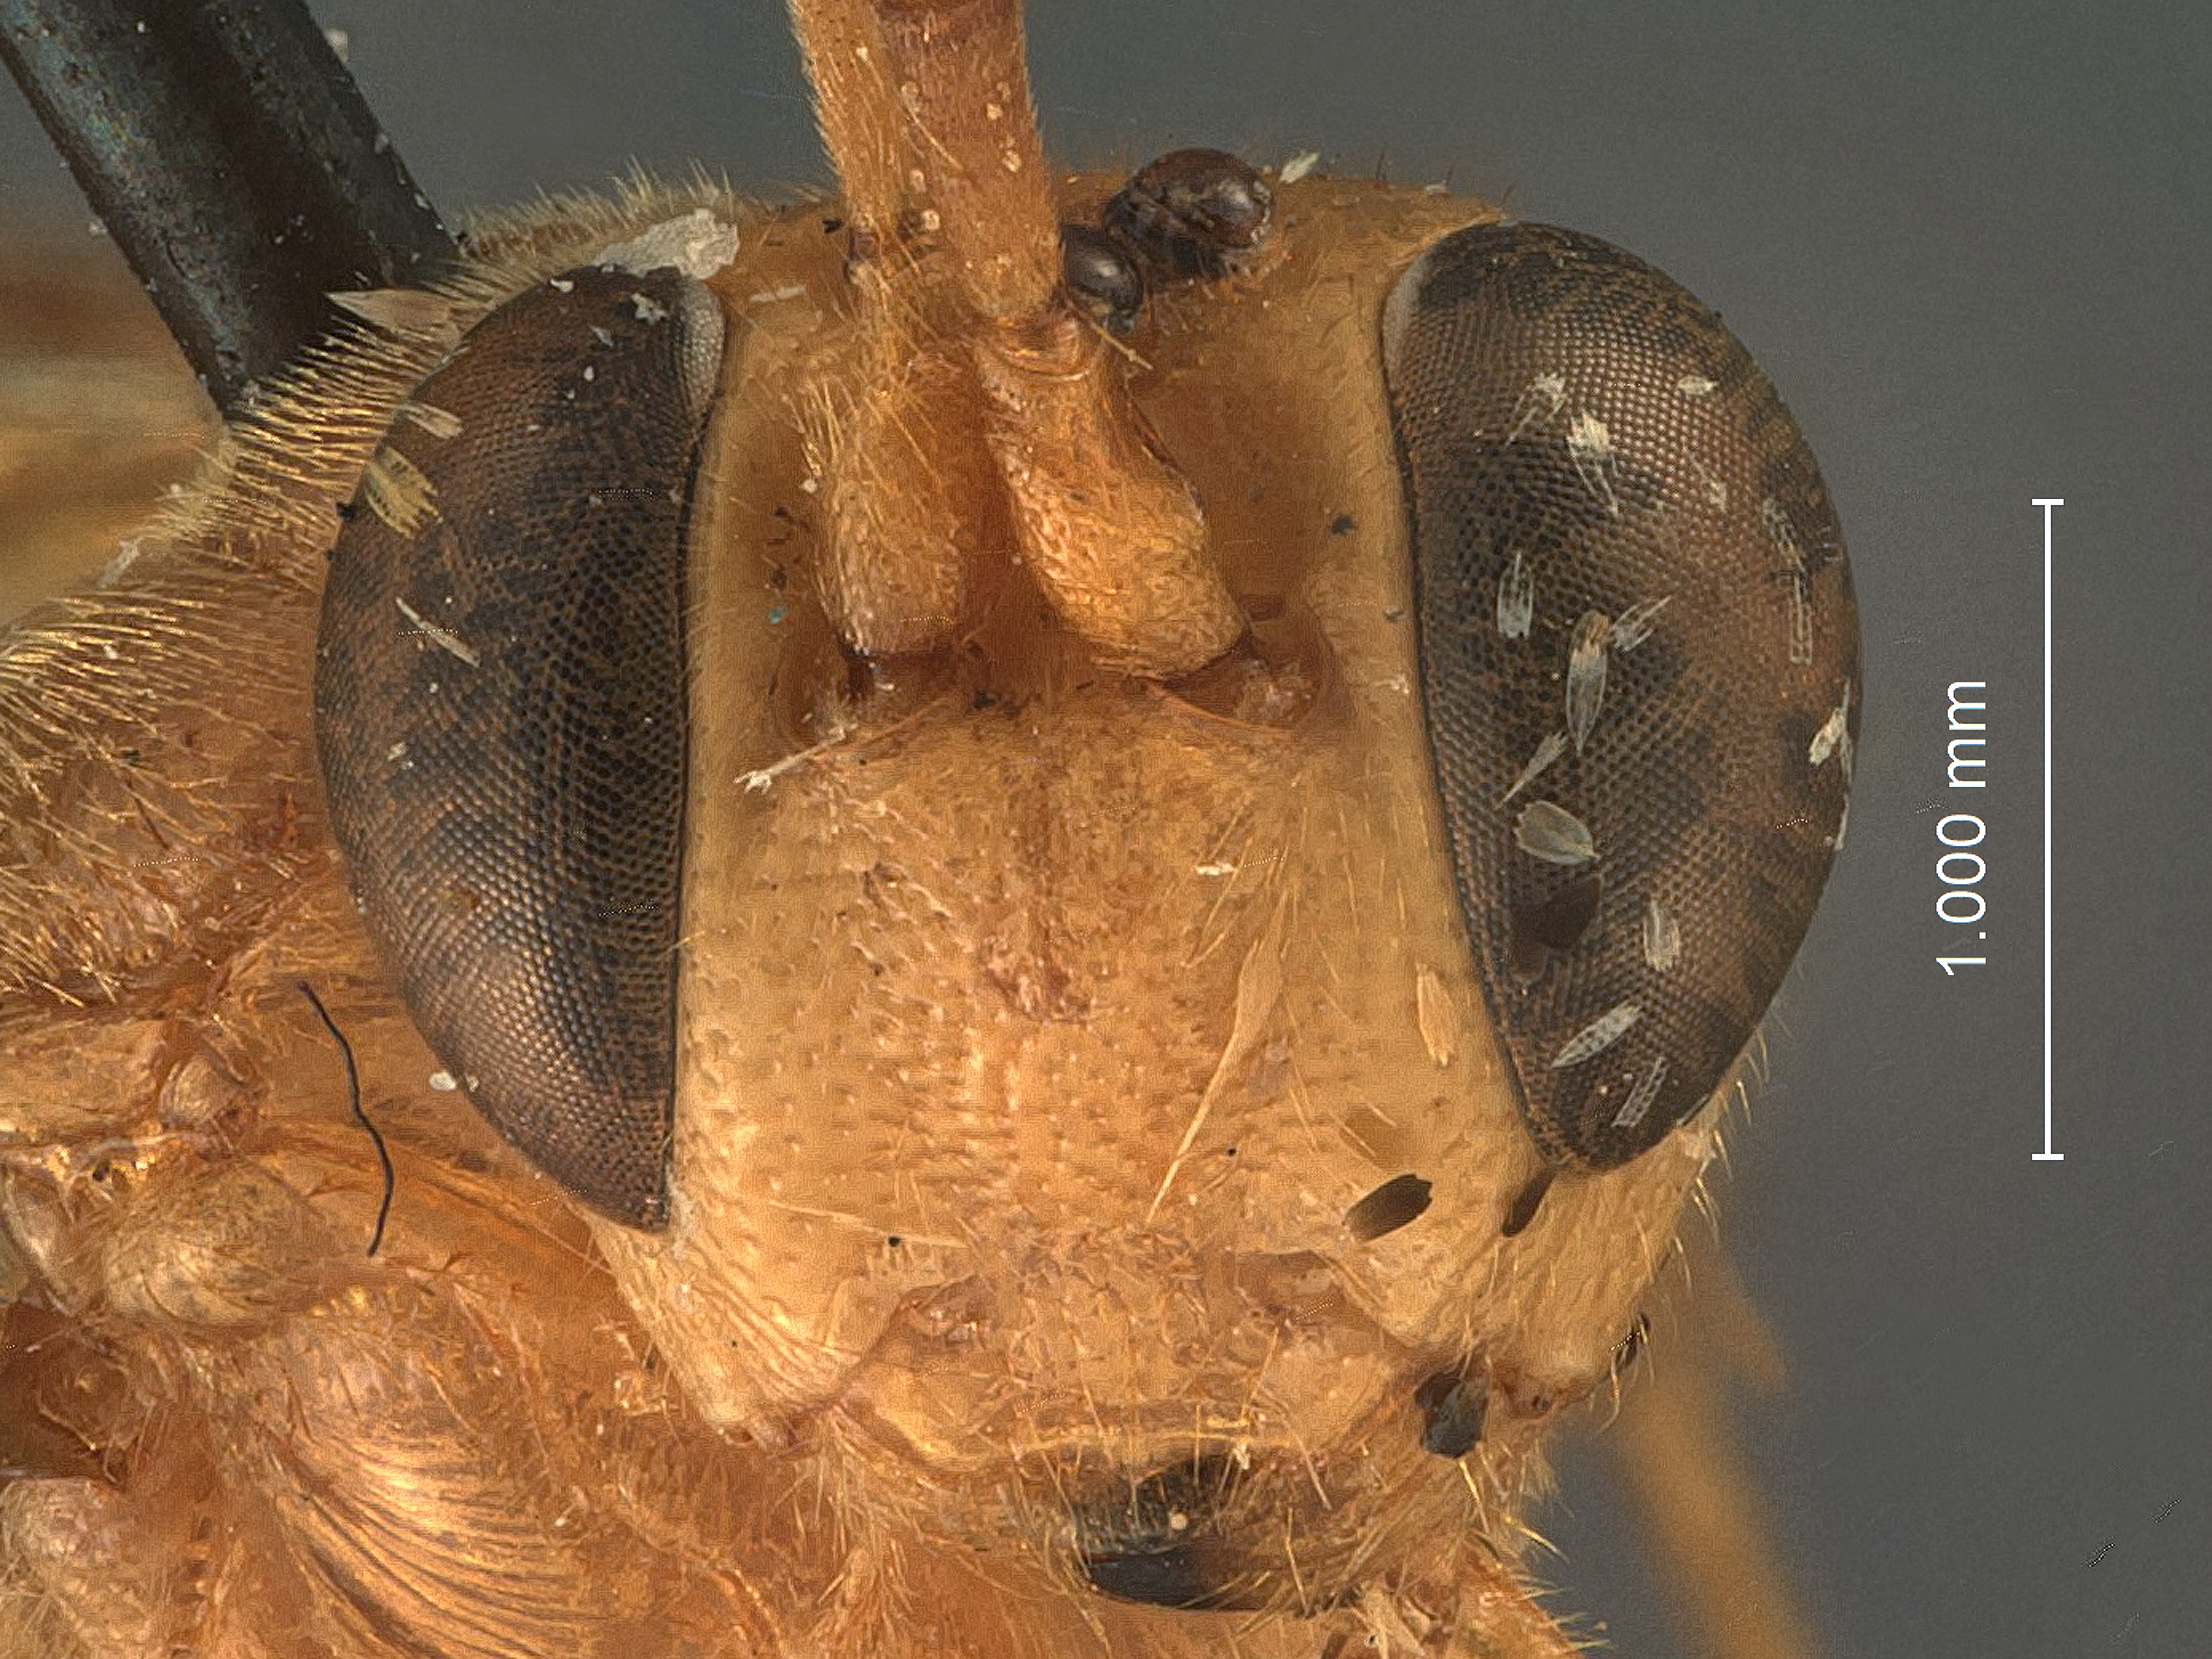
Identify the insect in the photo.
Yezoceryx walkleyae
